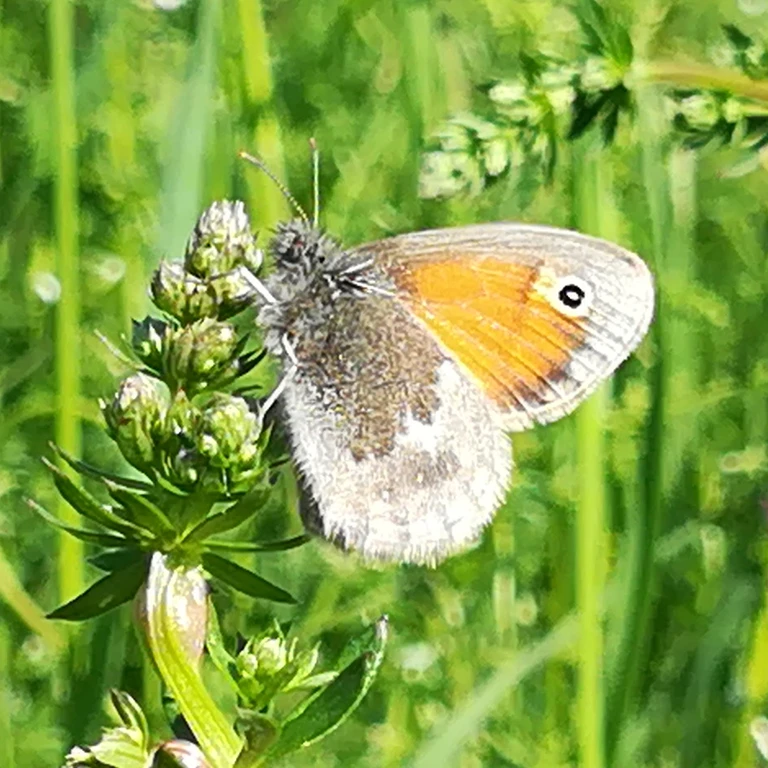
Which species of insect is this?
Coenonympha pamphilus
